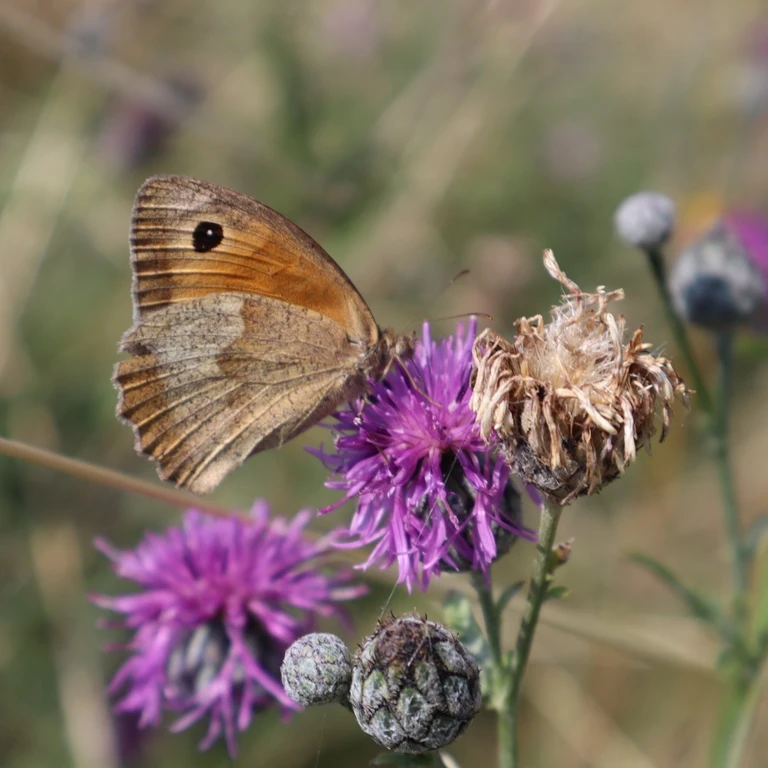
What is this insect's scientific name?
Maniola jurtina
